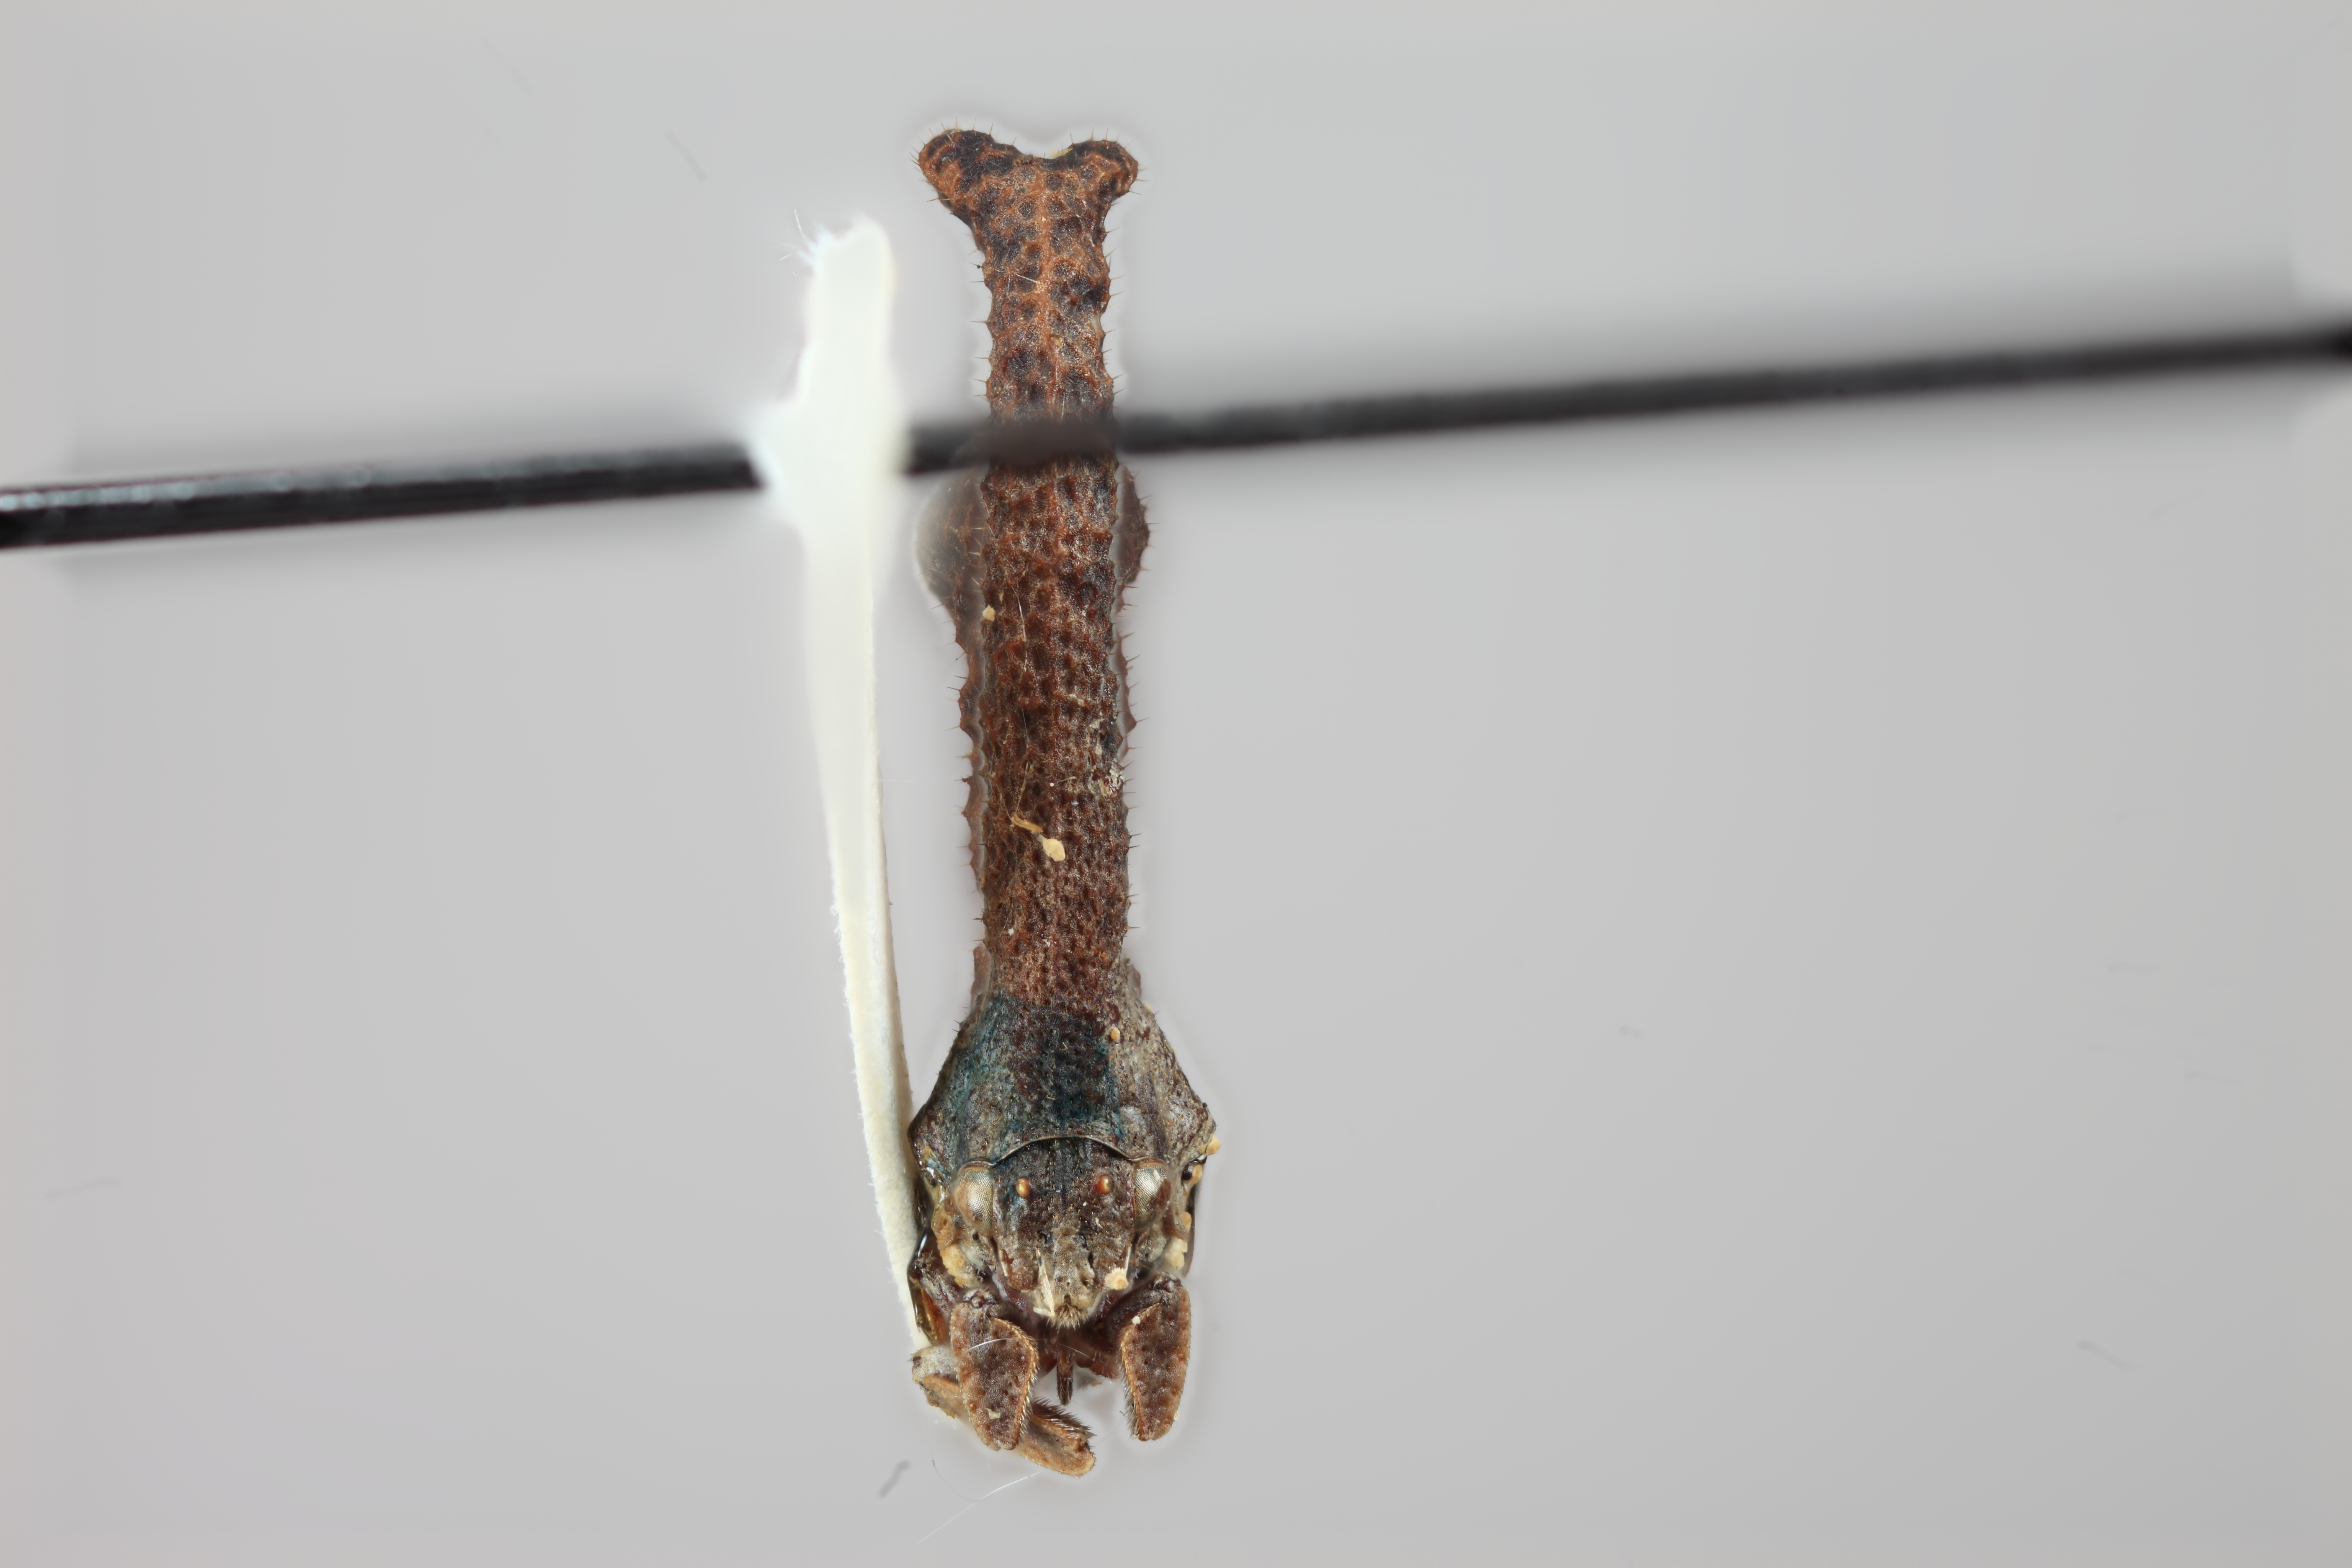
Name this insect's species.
Cladonota yucatanensis
